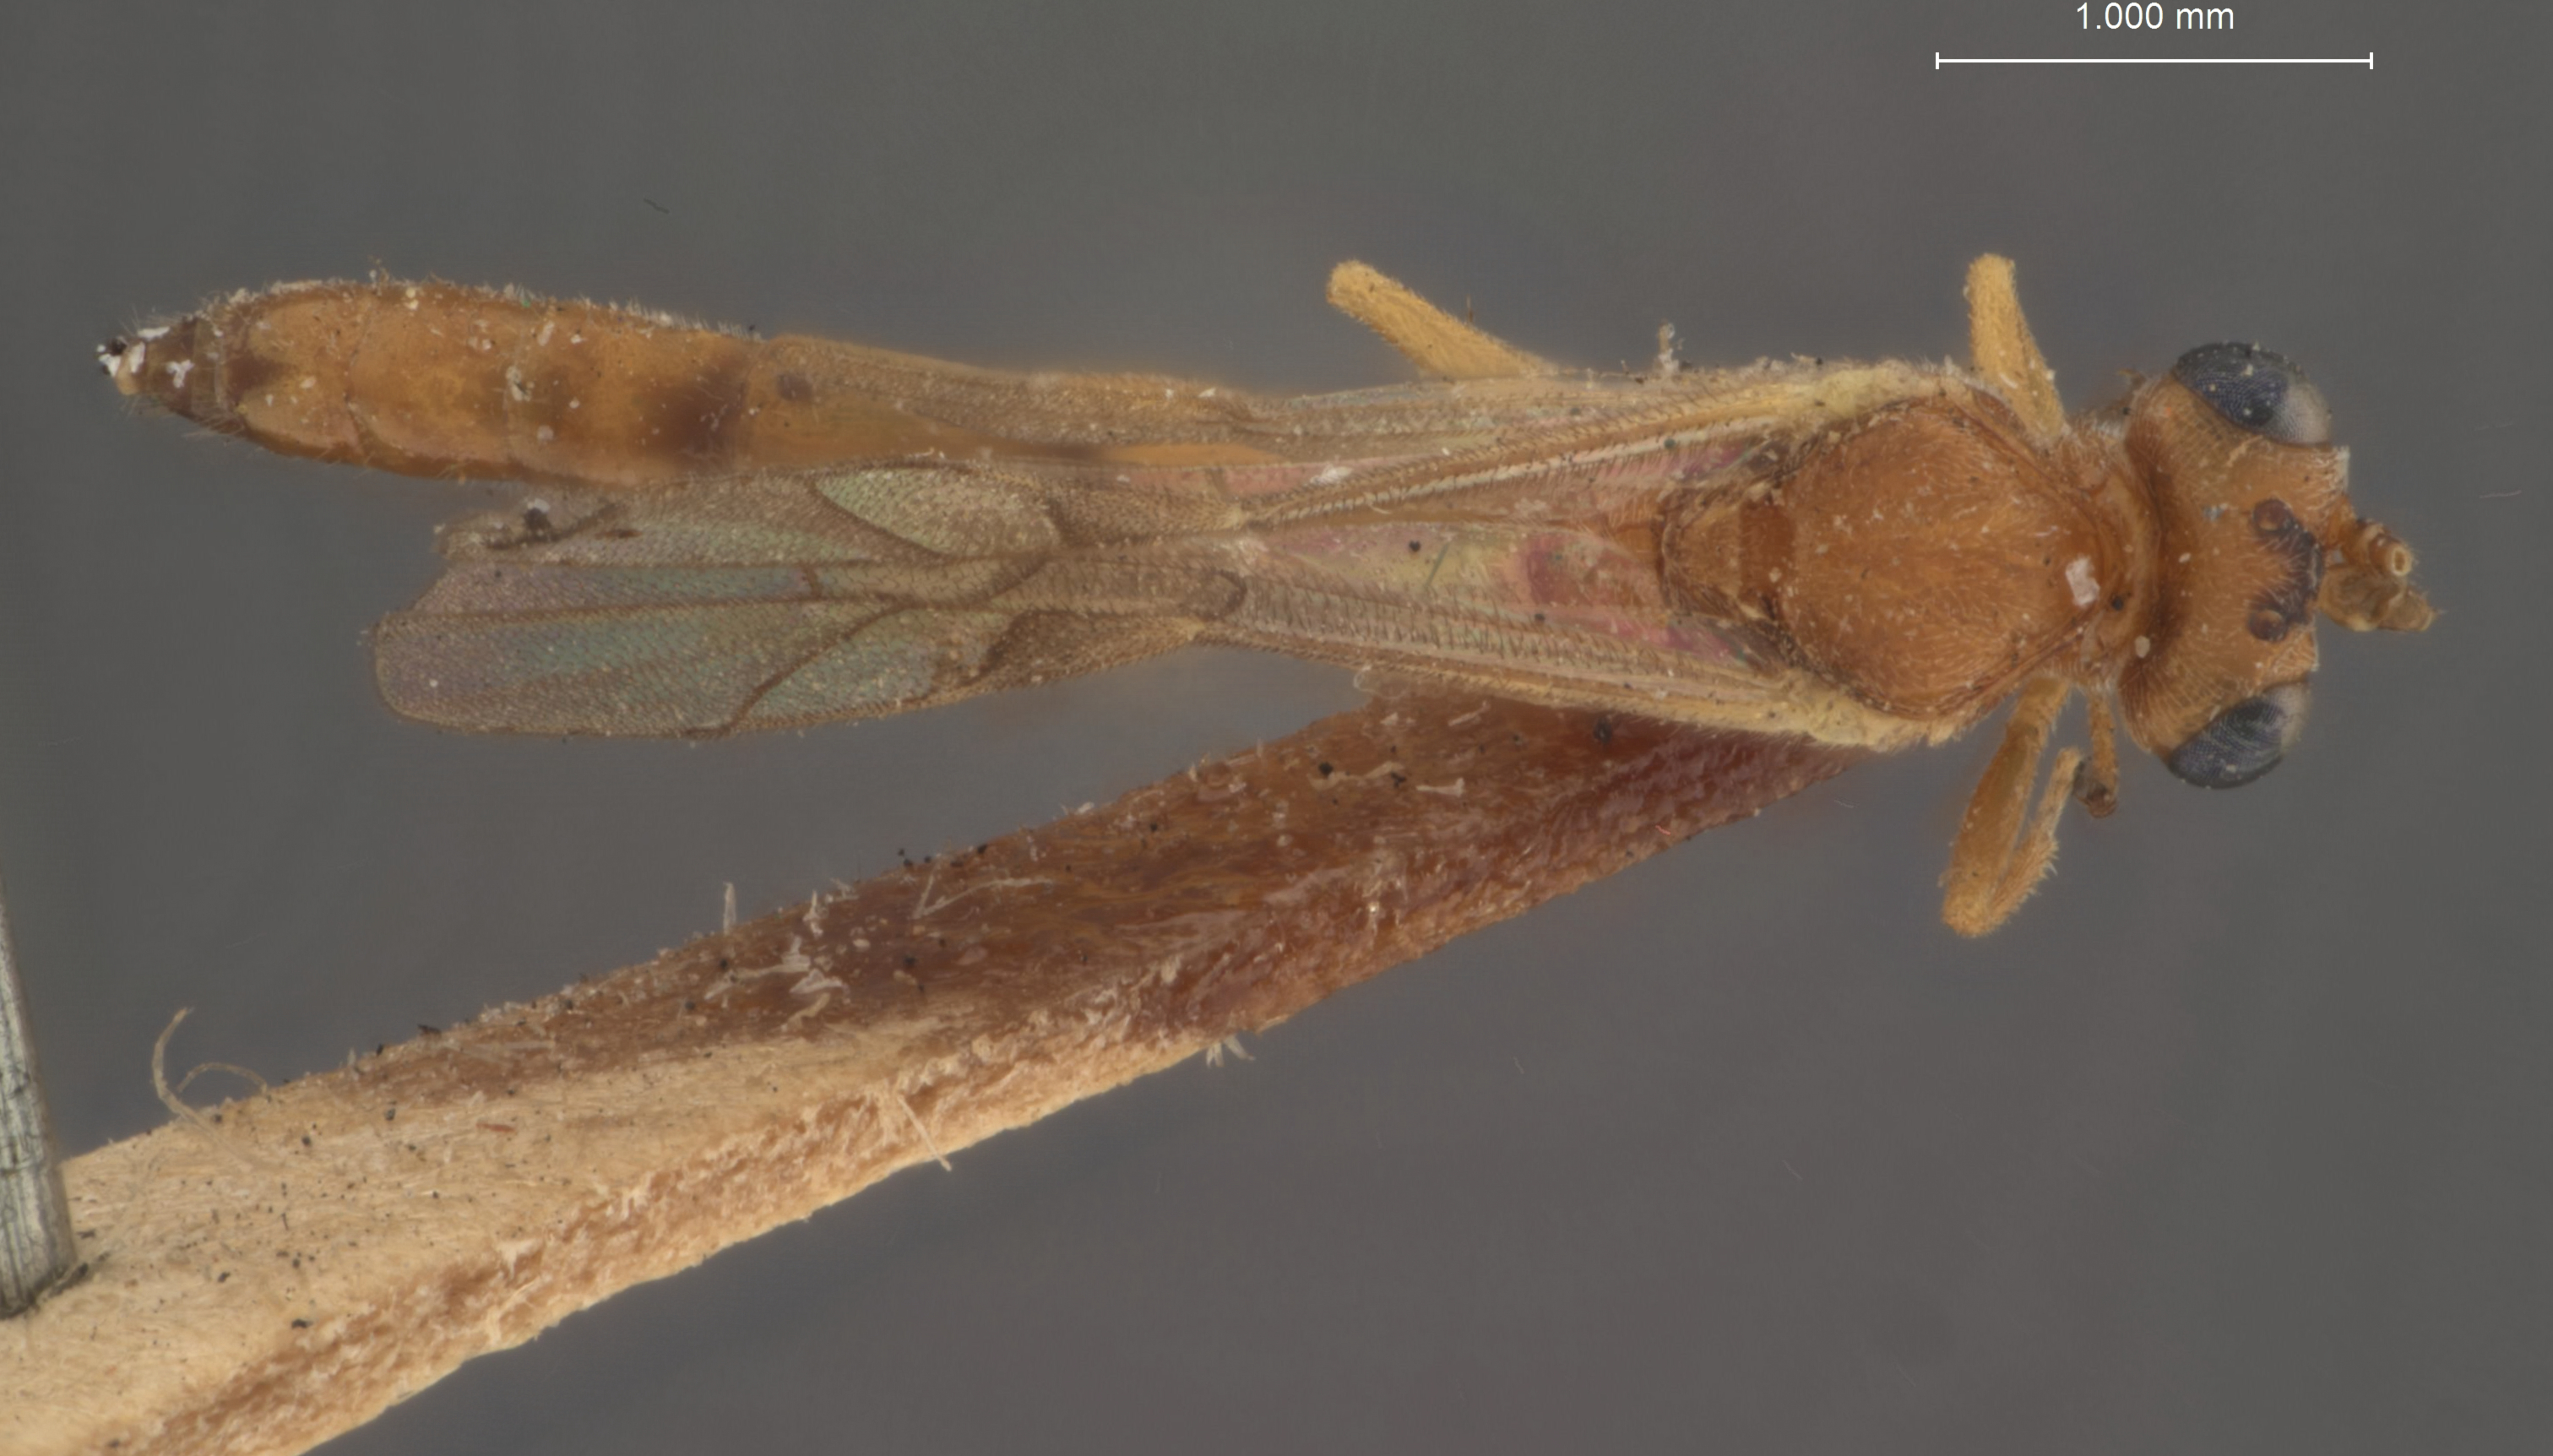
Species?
Pristomerus melleus
